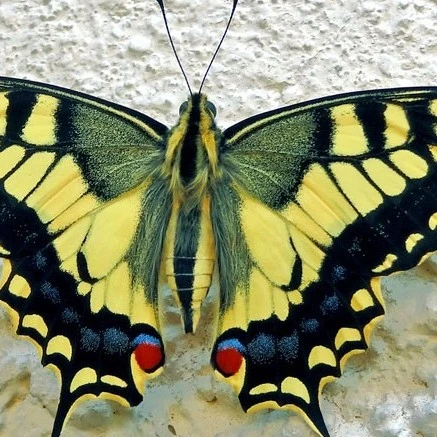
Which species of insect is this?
Papilio machaon
